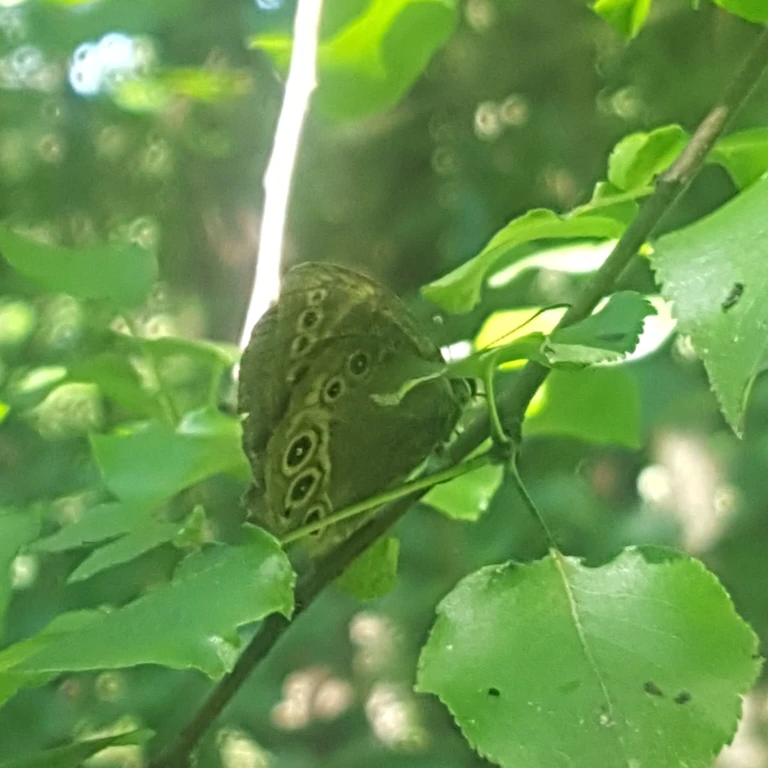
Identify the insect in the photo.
Lopinga achine (also Pararge achine)
